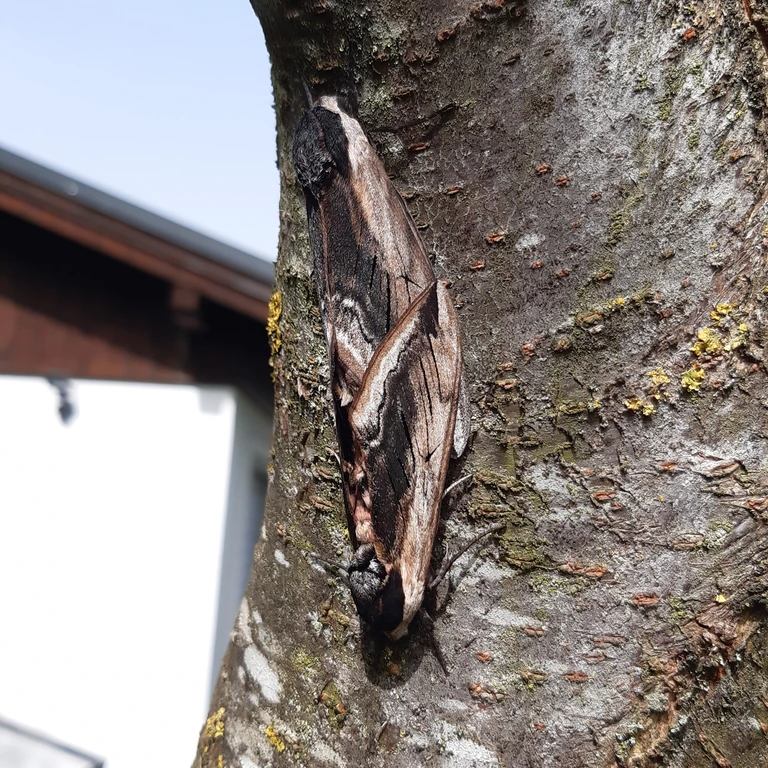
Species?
Sphinx ligustri
